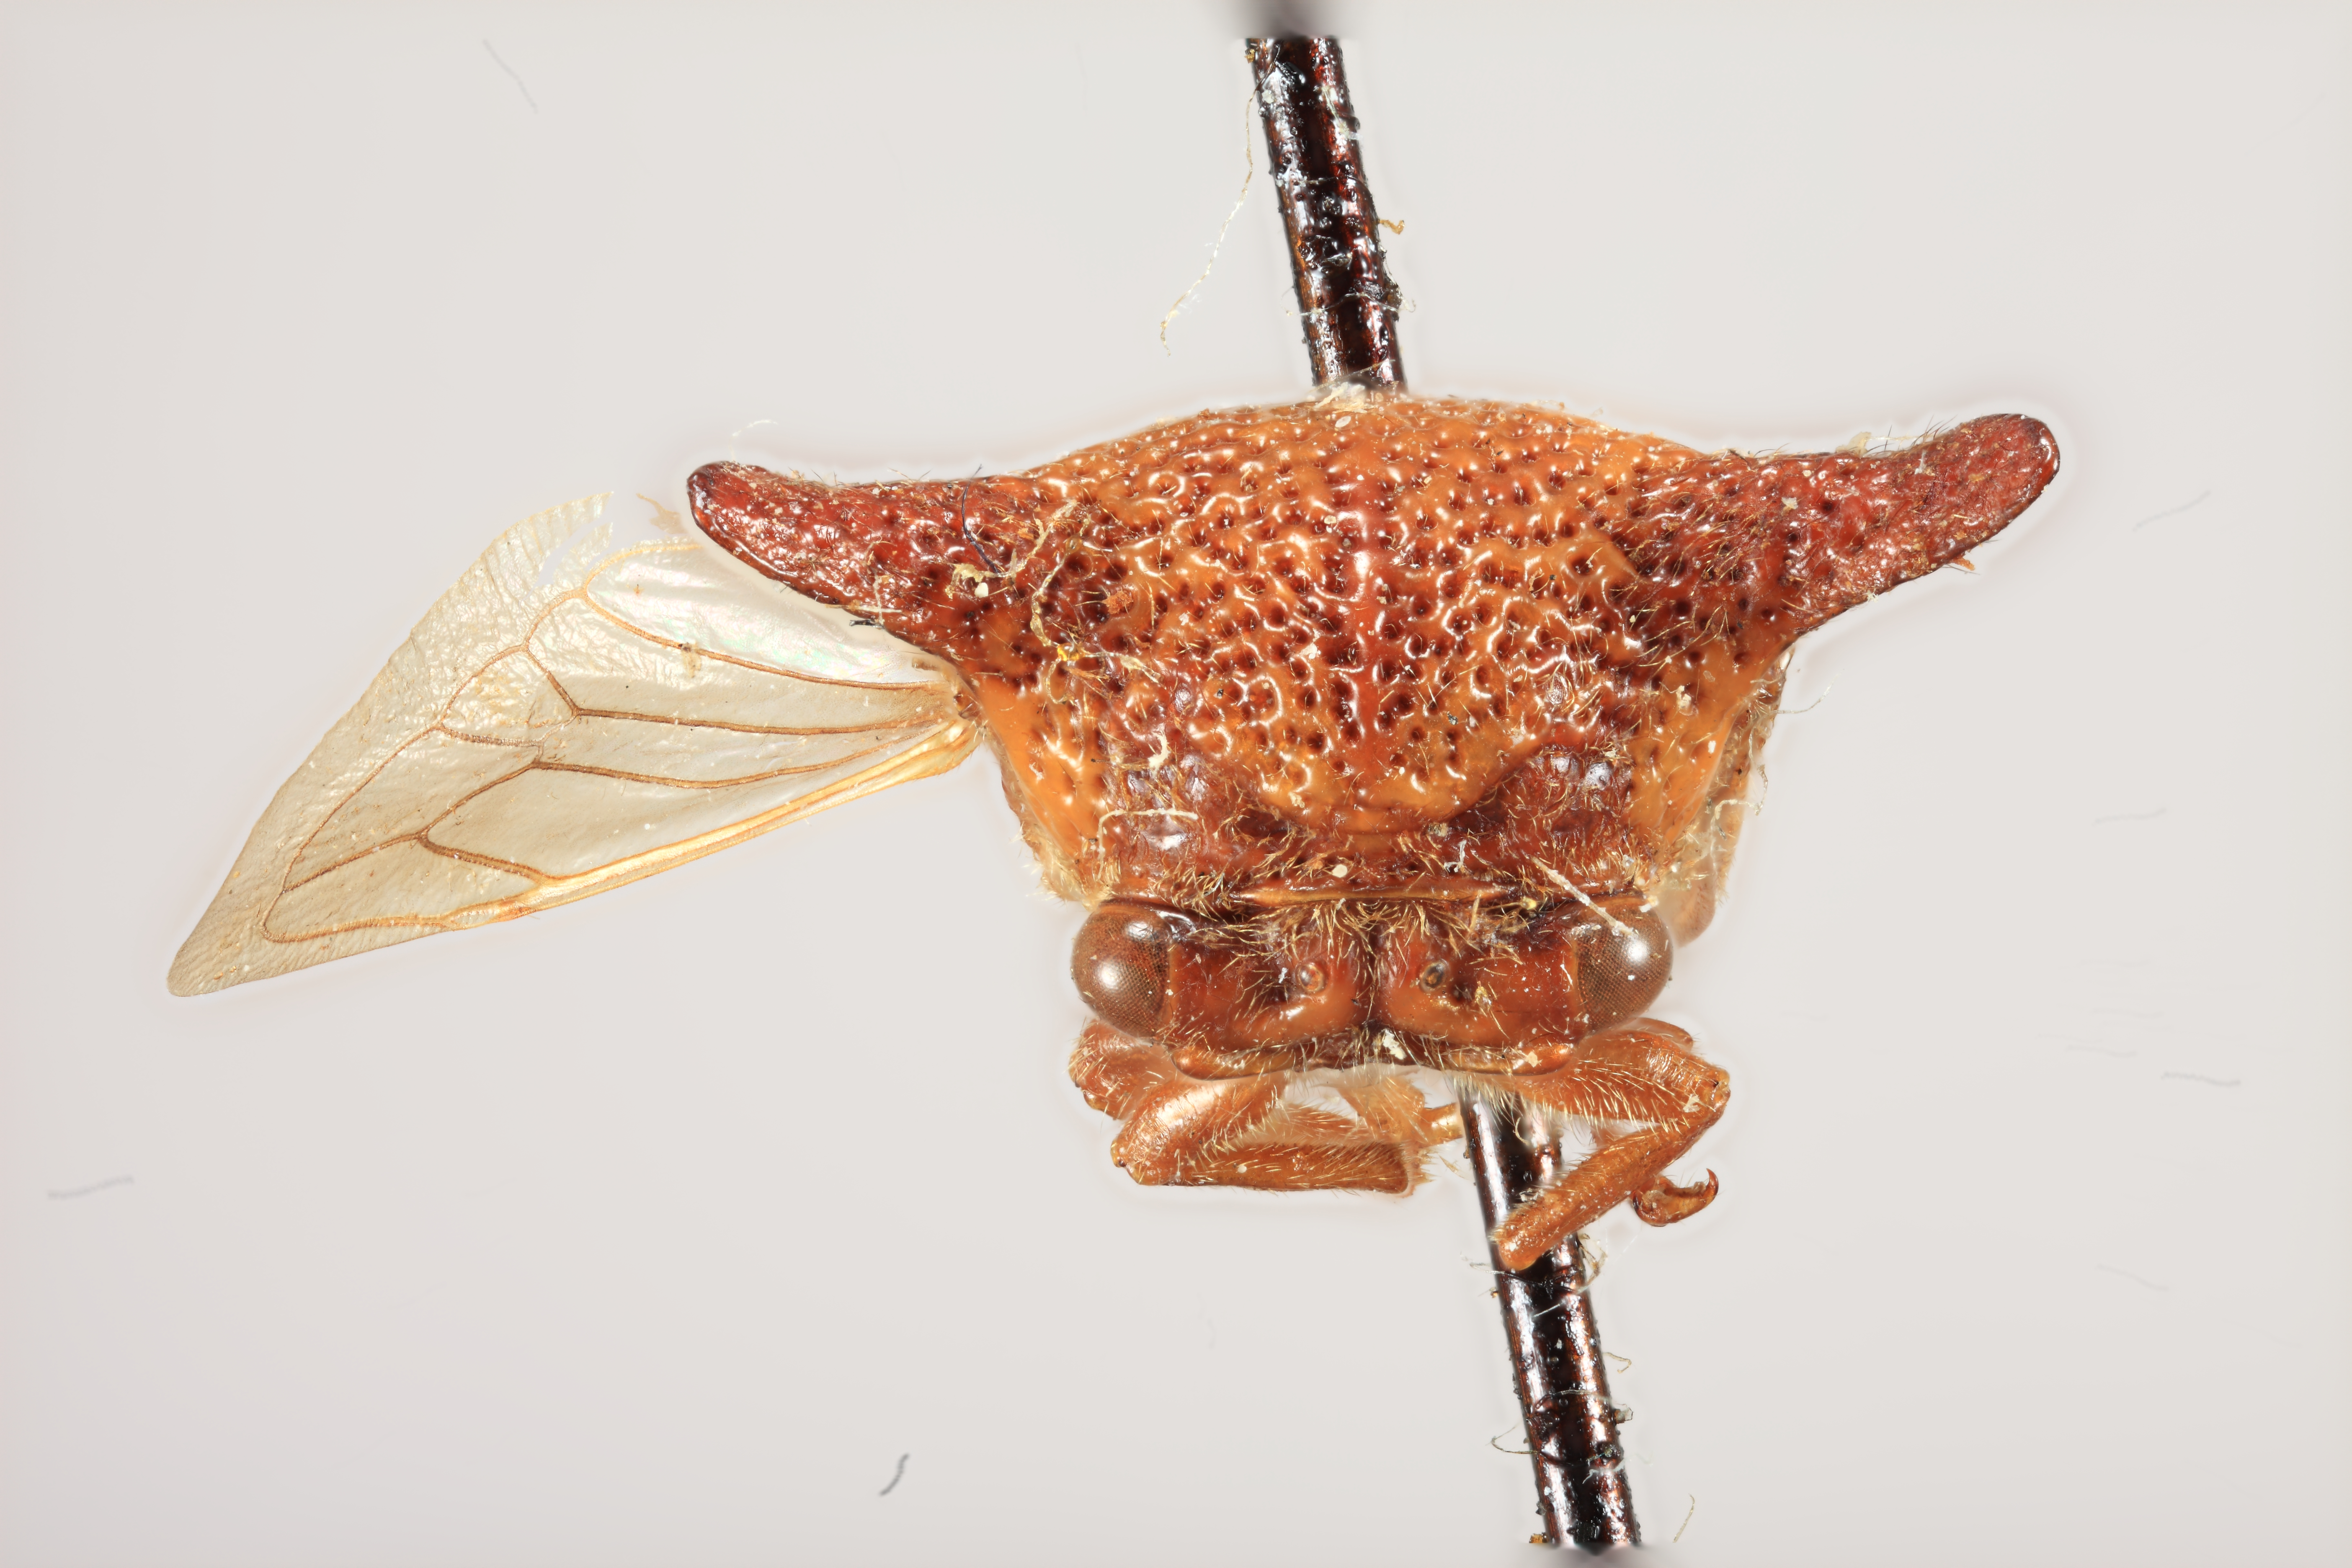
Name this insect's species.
Turrialbia felina
